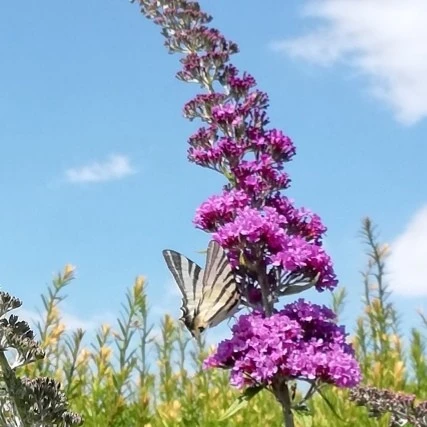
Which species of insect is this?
Iphiclides podalirius
